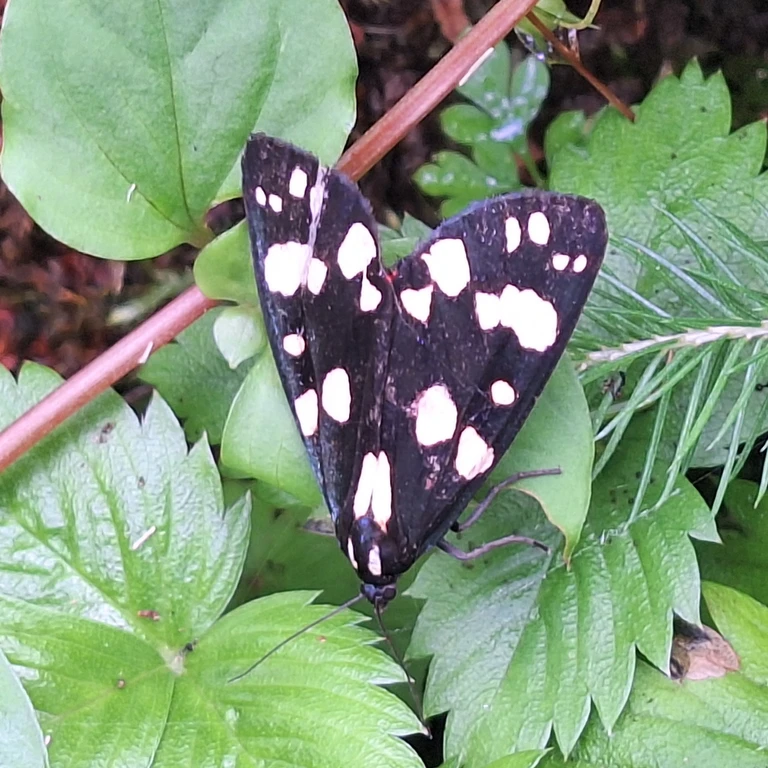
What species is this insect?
Callimorpha dominula
